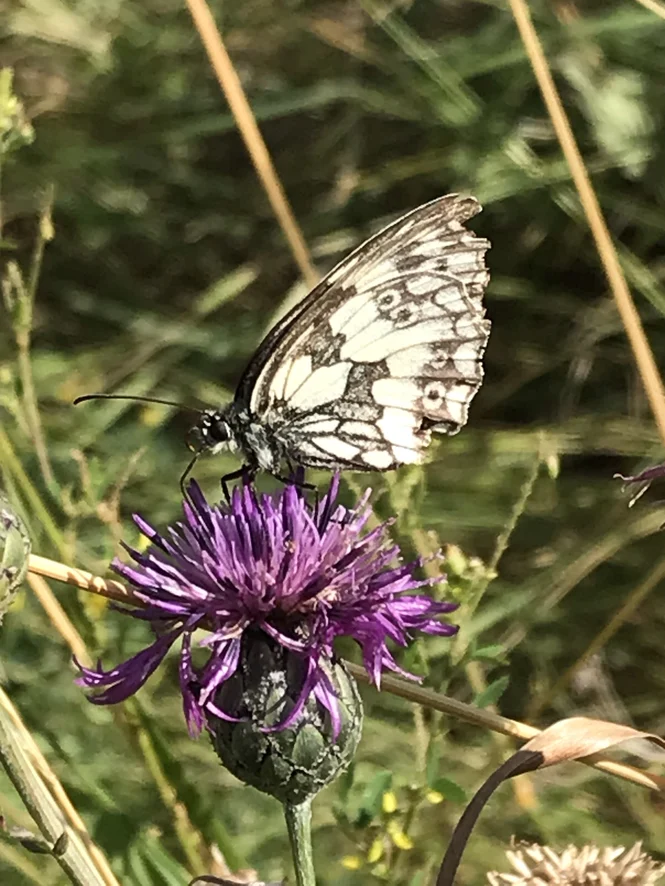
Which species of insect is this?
Melanargia galathea
